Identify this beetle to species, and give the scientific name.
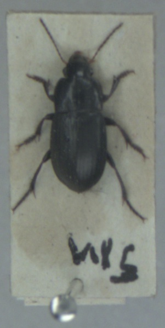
Harpalus anxius
